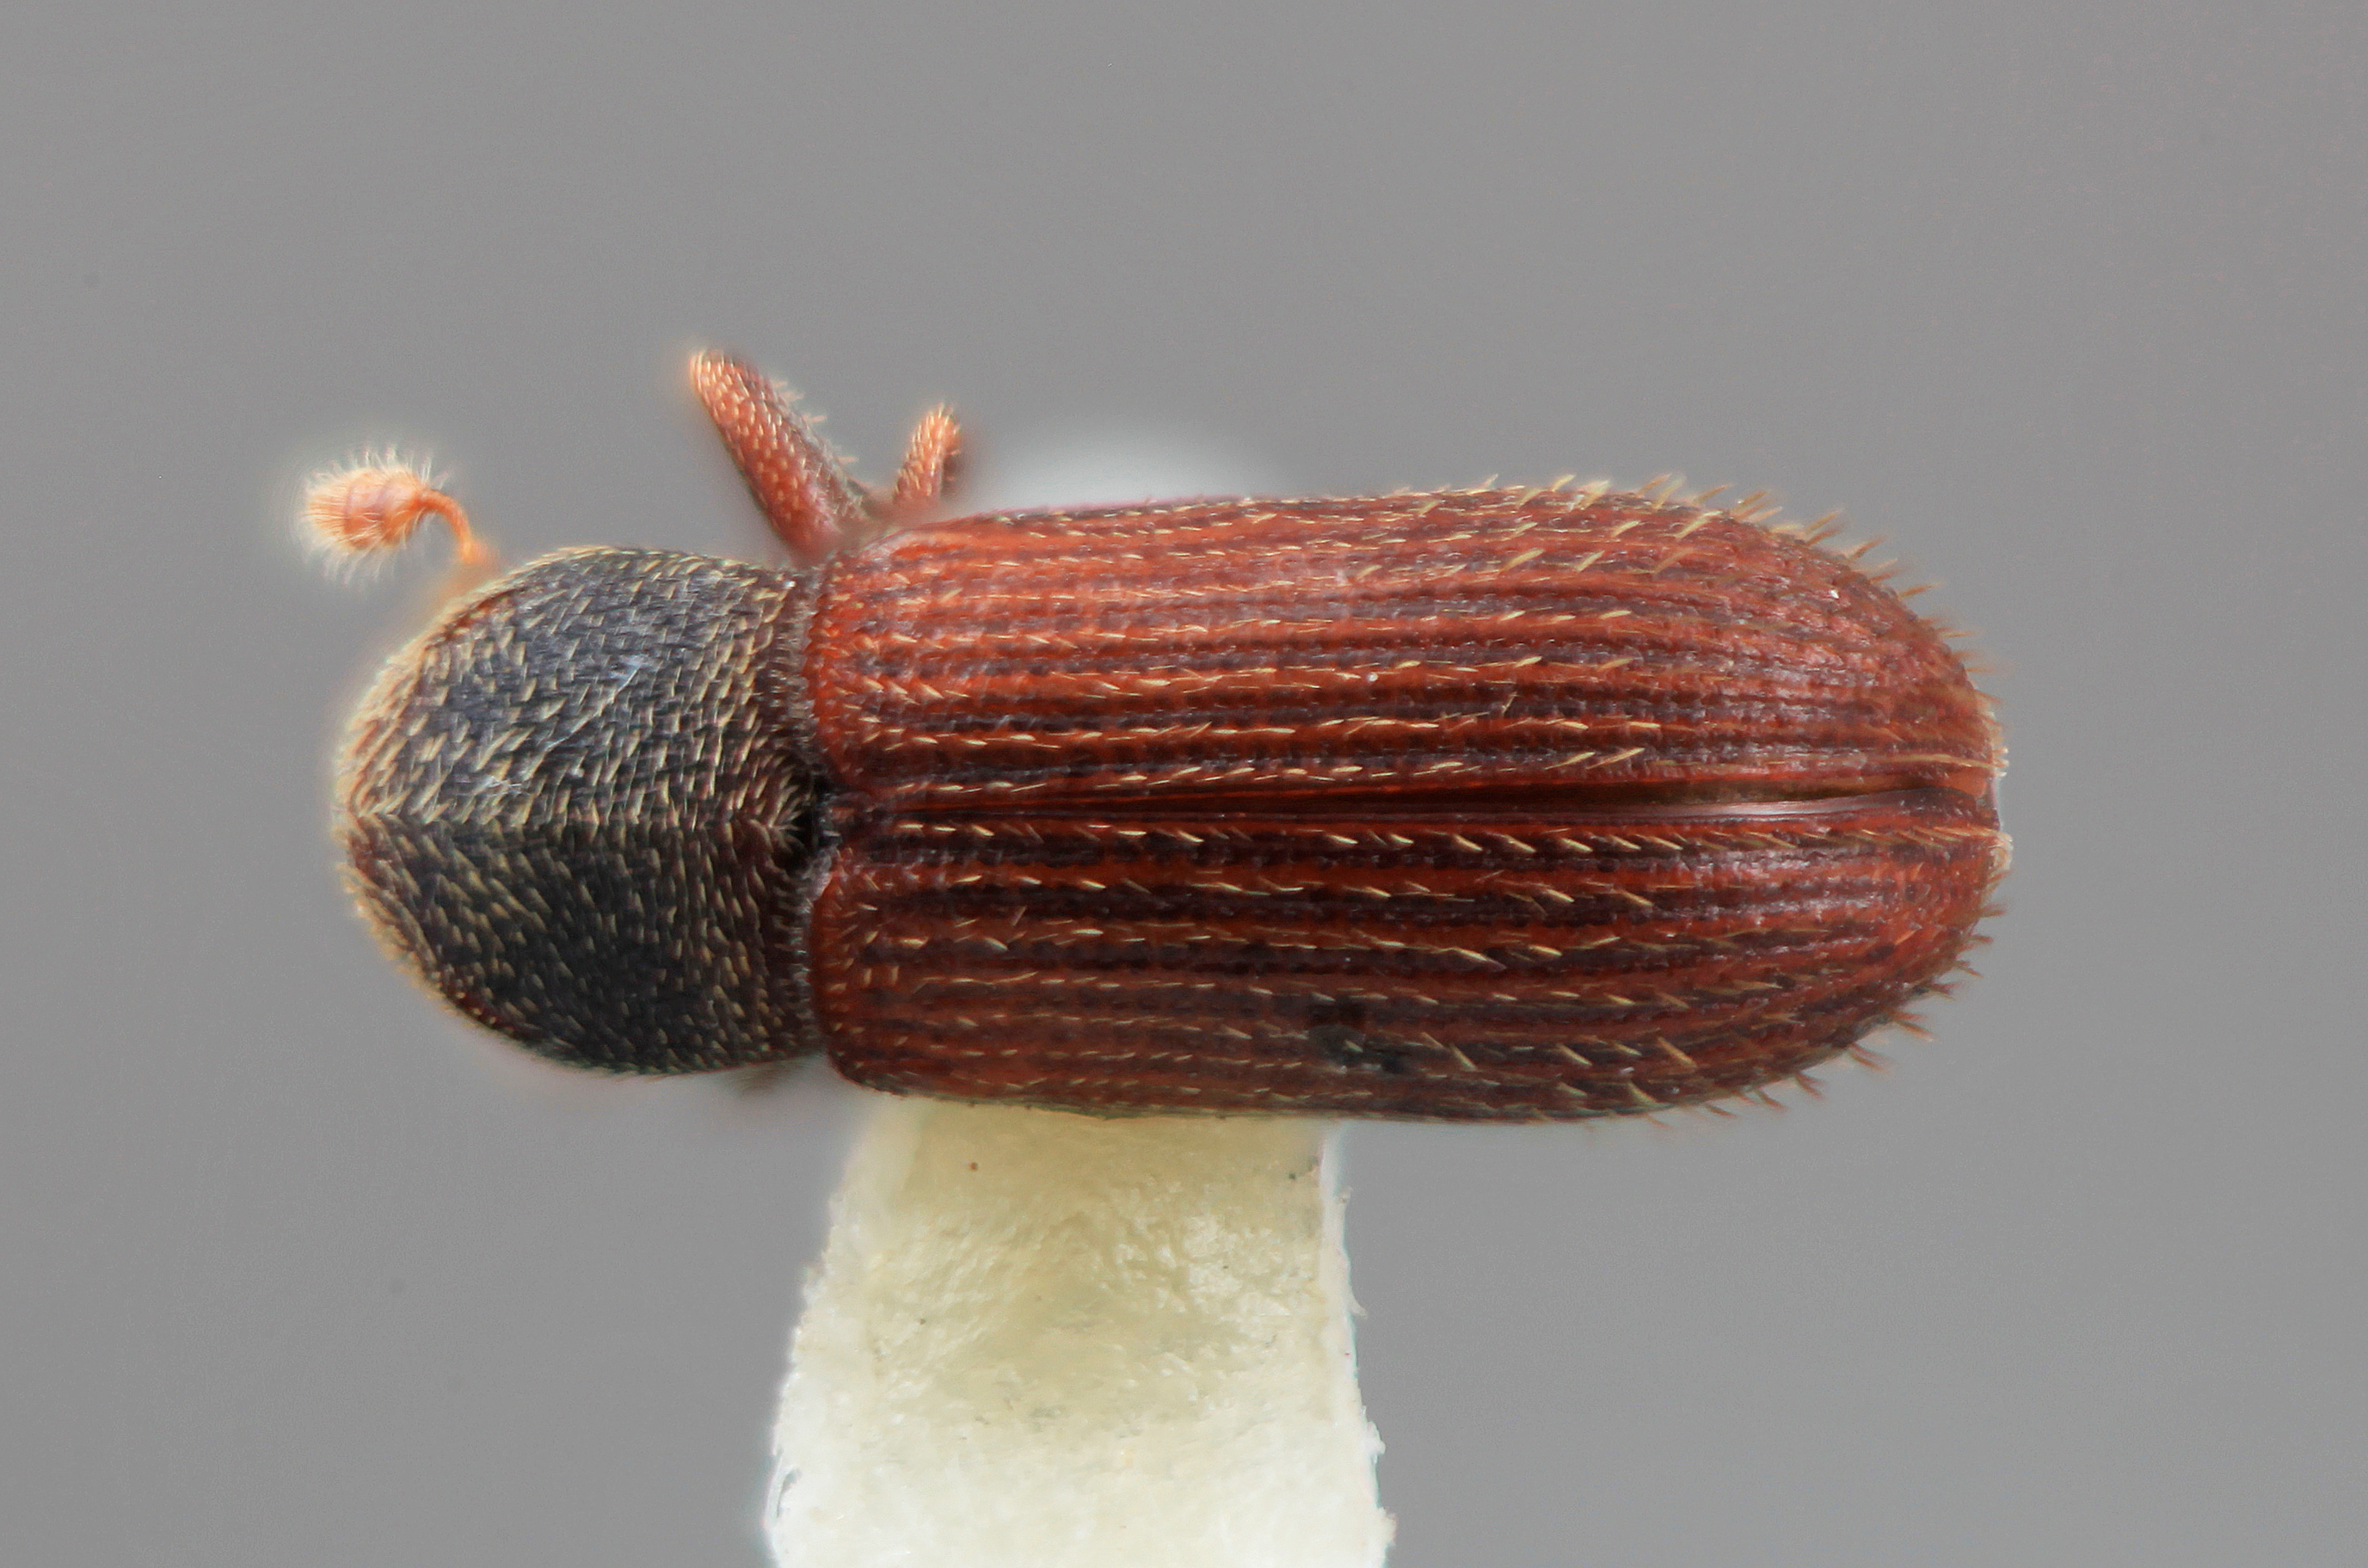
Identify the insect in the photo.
Cnesinus lucaris
